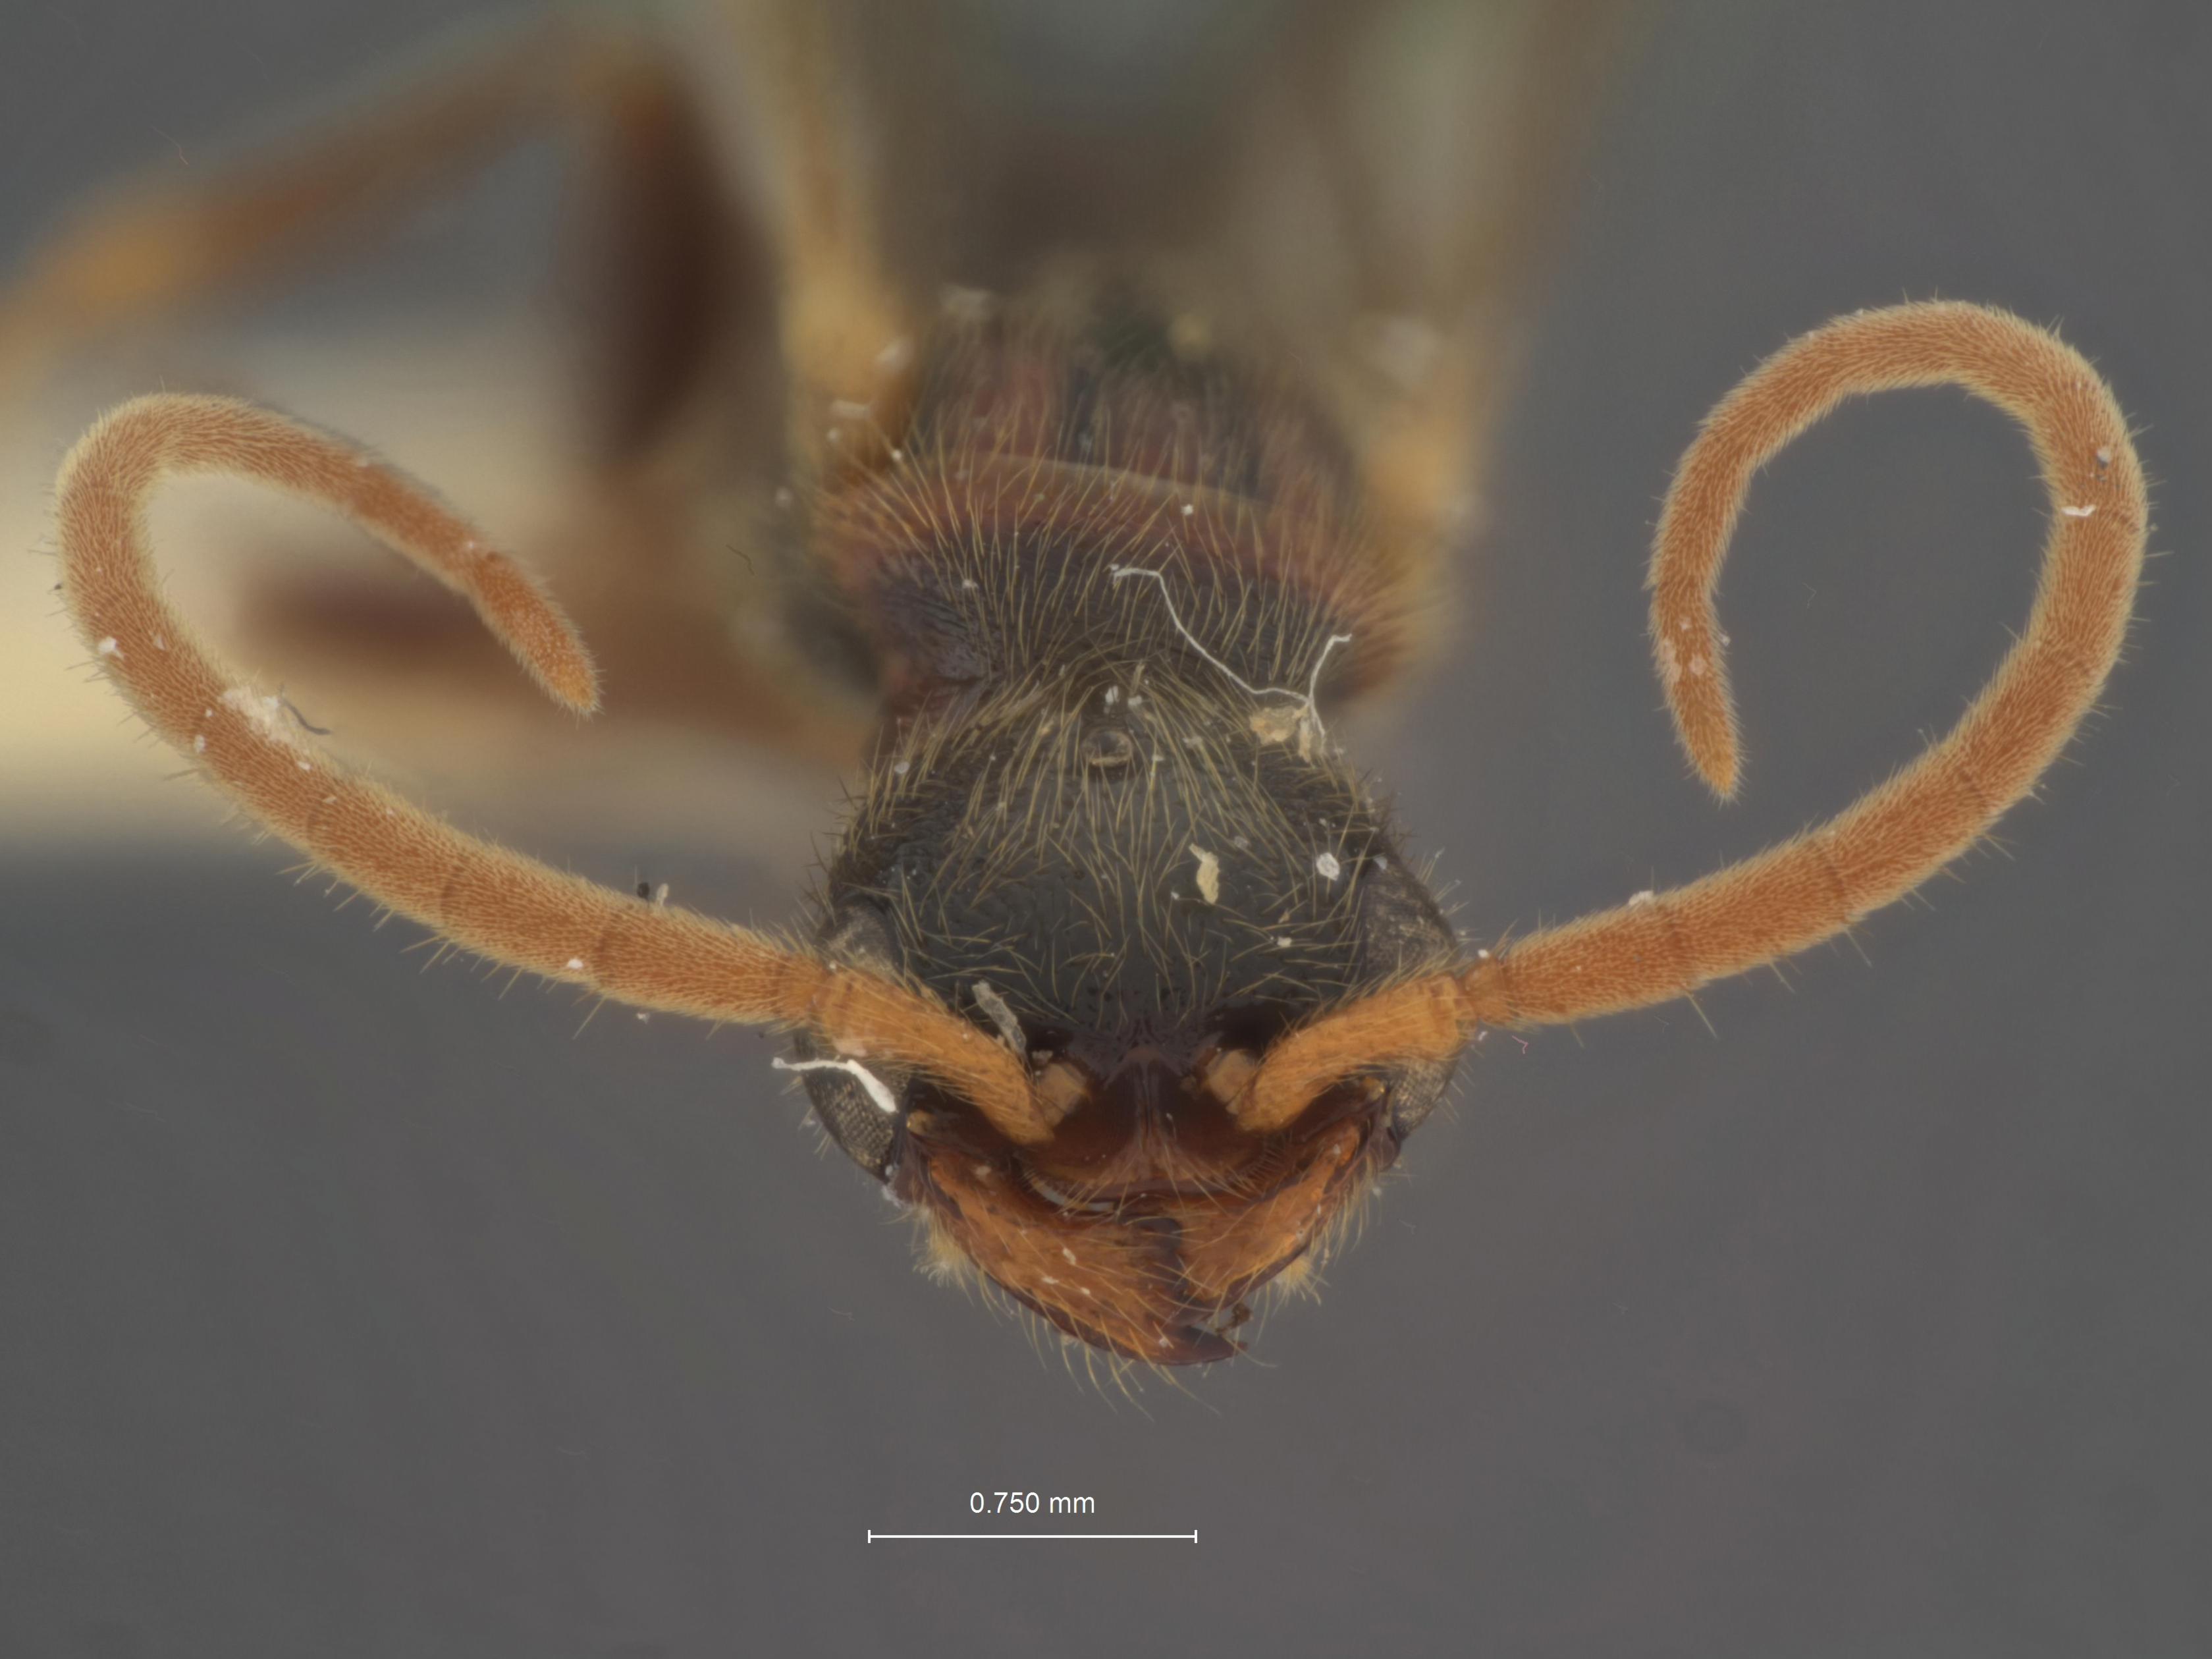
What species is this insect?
Pseudisobrachium pulcherrimum
